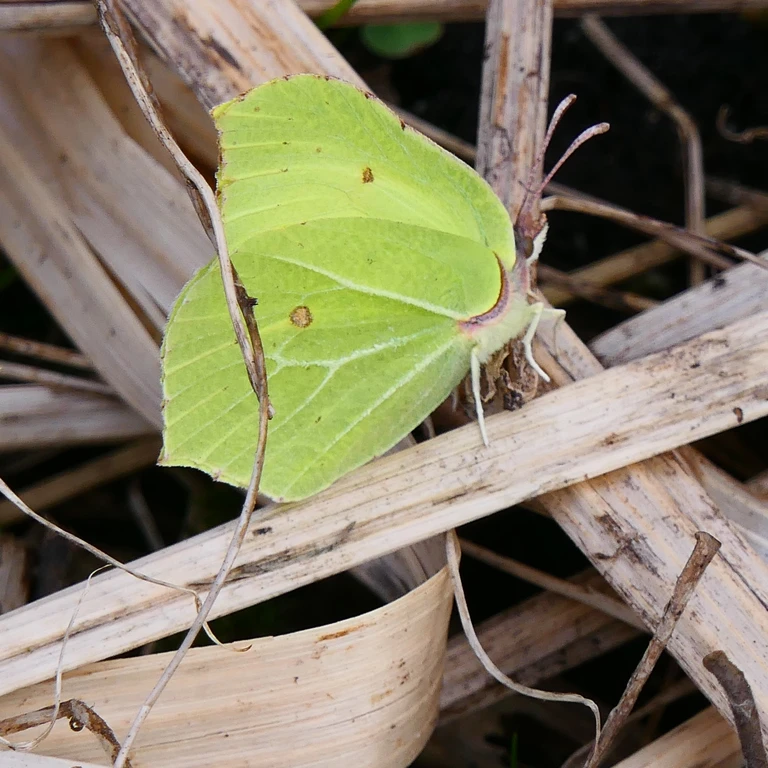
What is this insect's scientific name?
Gonepteryx rhamni
